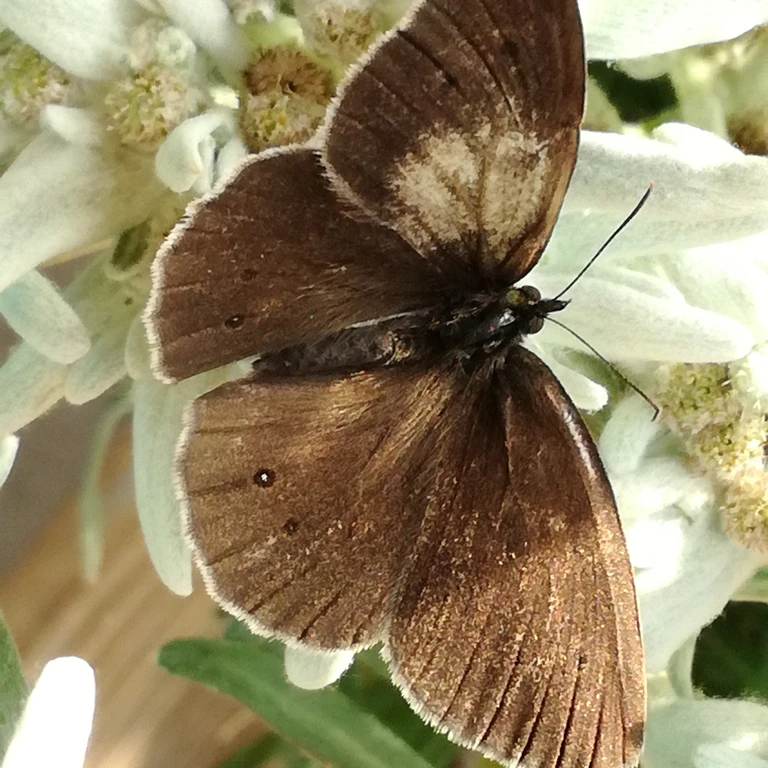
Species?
Aphantopus hyperantus
